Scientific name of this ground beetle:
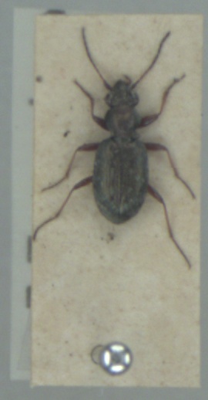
Asaphidion pallipes
